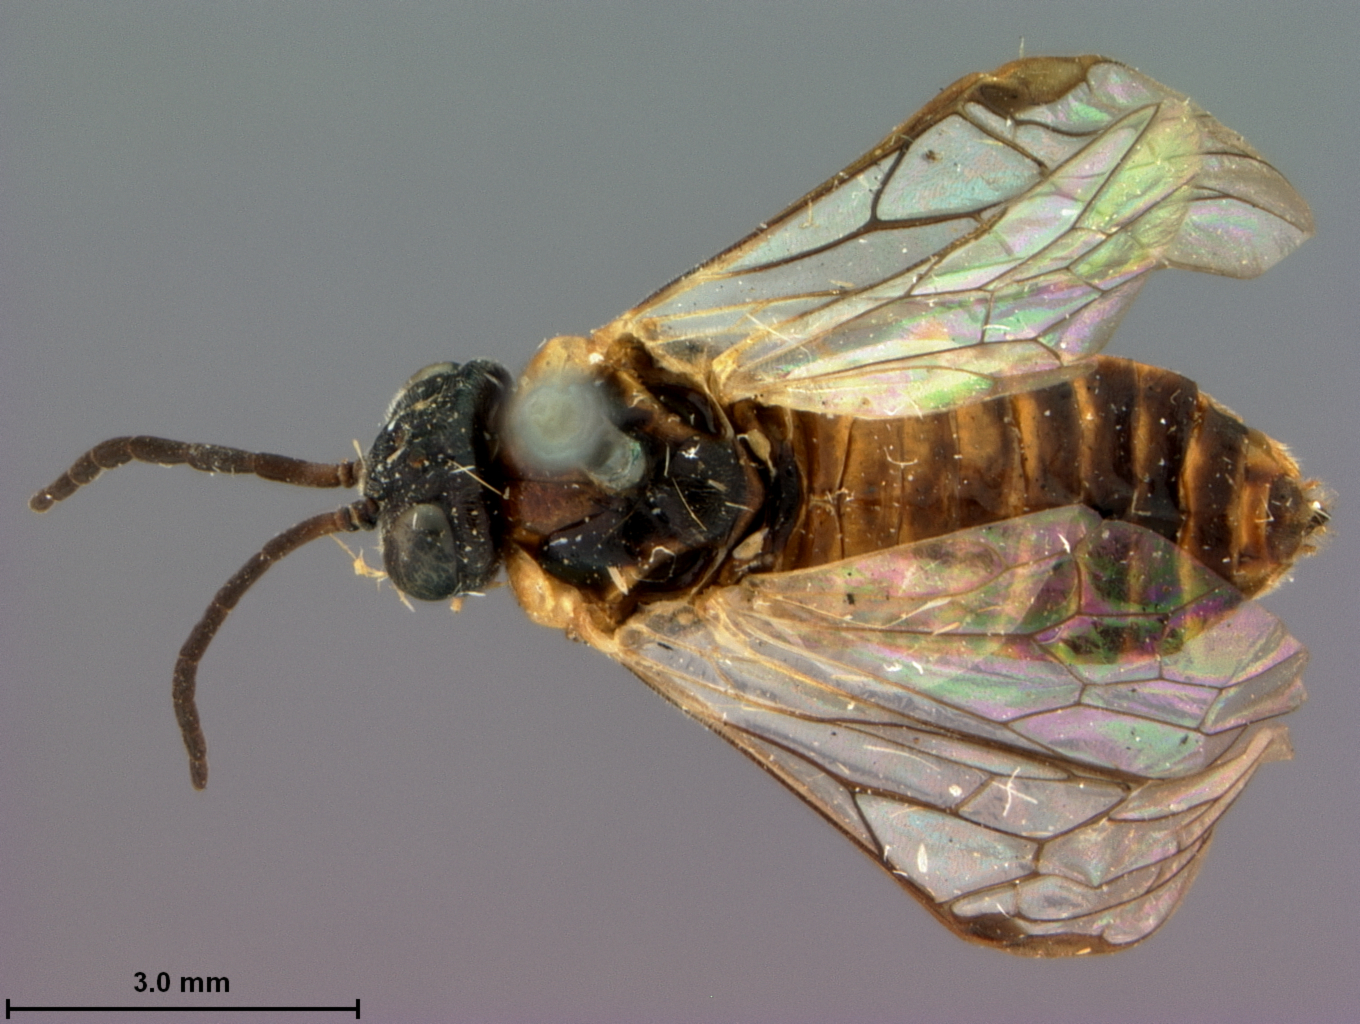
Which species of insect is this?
Craterocercus quercivorus
